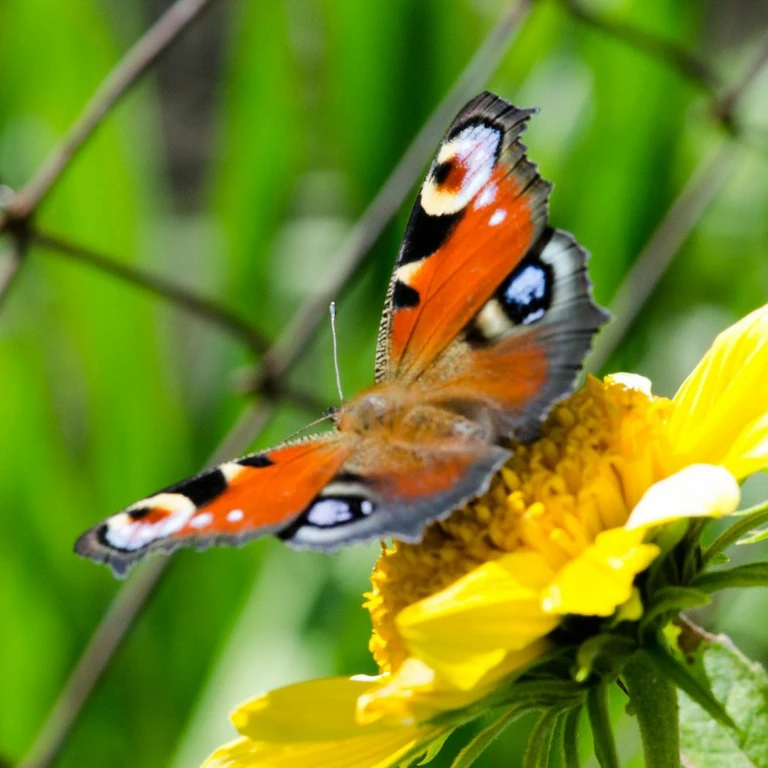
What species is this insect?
Aglais io
